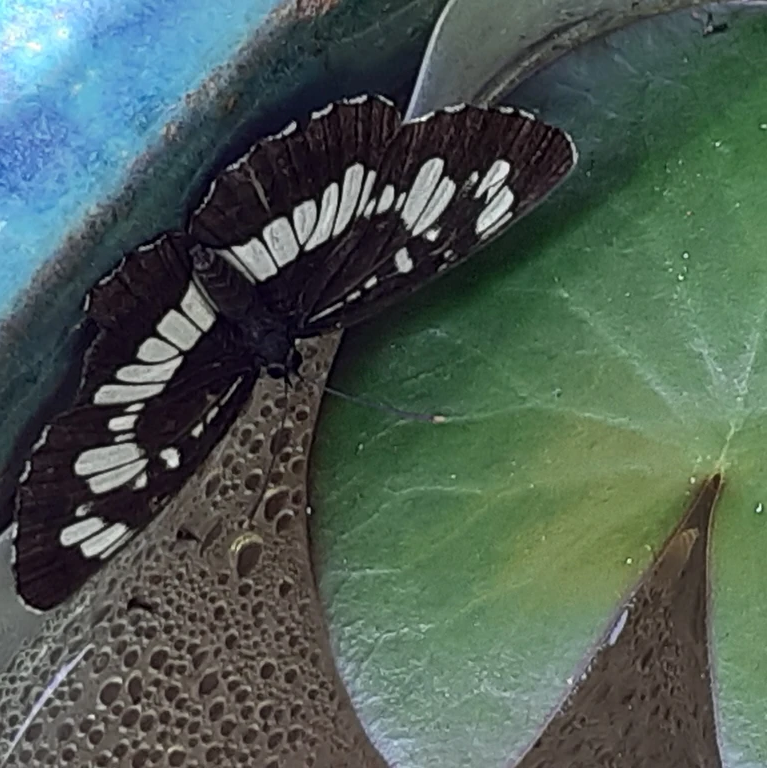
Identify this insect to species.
Neptis rivularis
